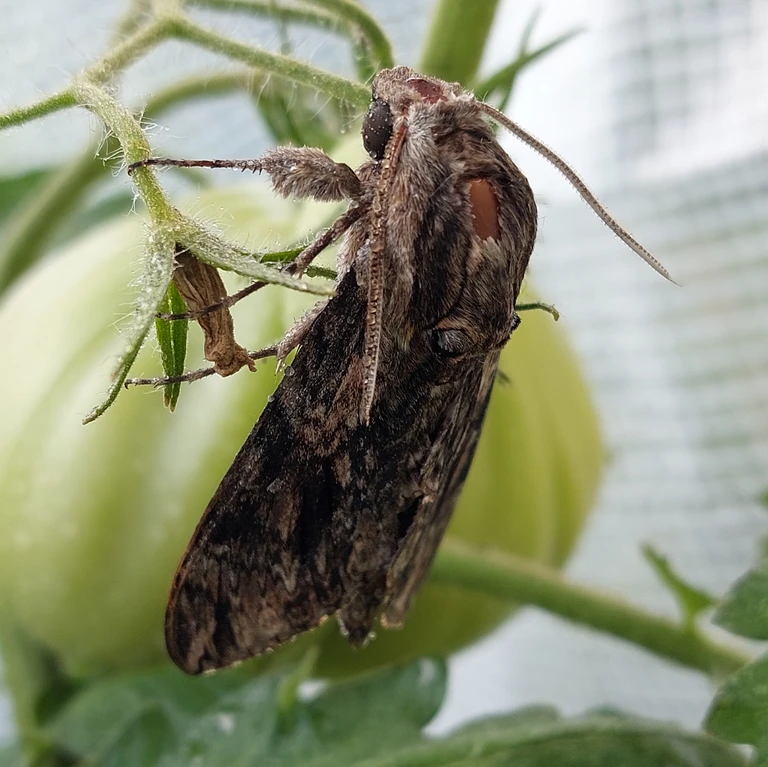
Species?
Agrius convolvuli
